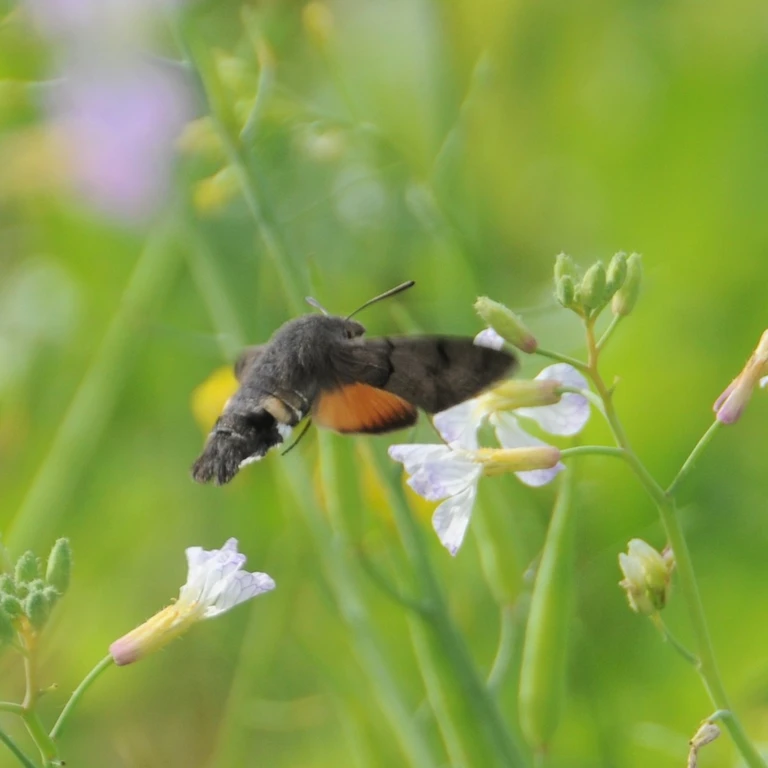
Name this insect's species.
Macroglossum stellatarum
